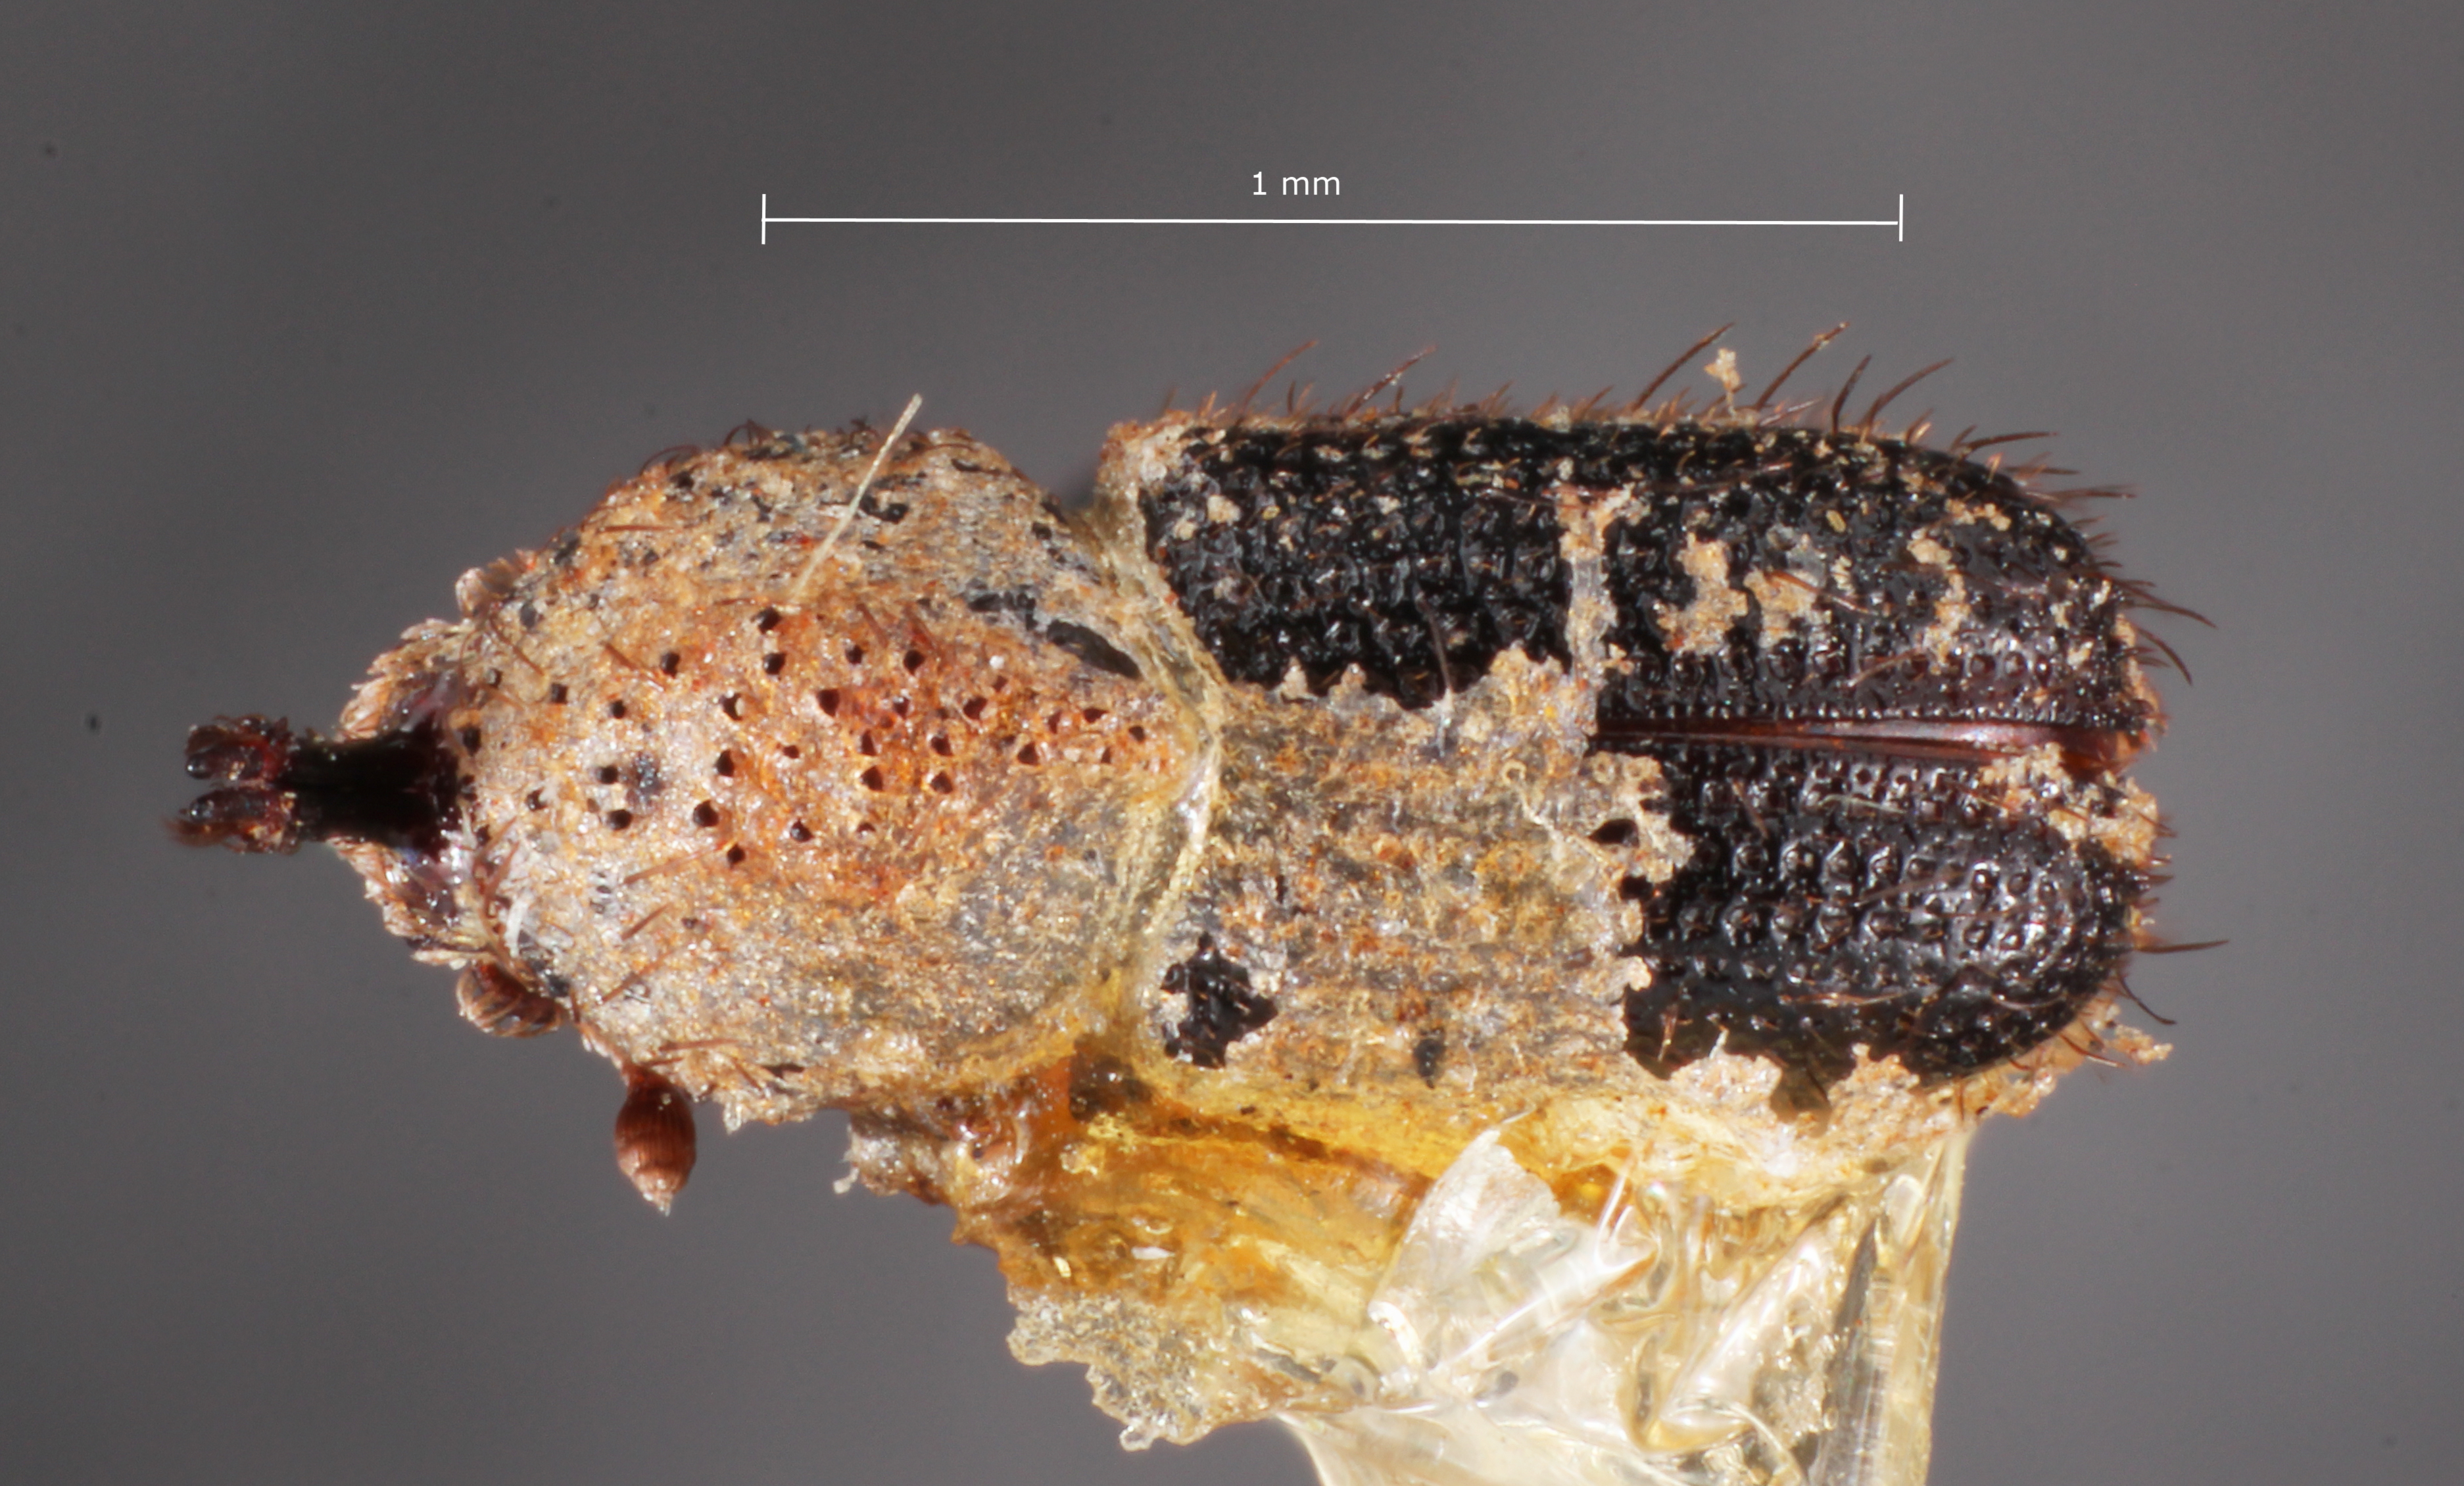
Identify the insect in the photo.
Cactopinus koebelei
